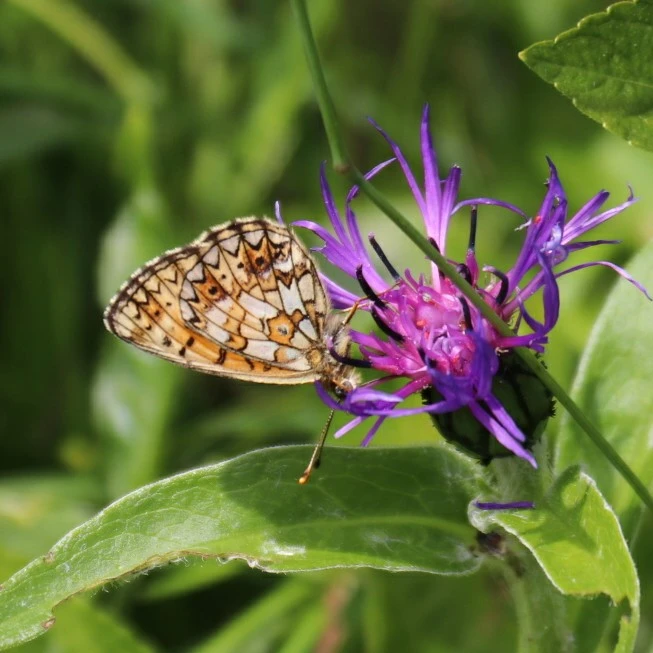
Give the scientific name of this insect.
Boloria selene
